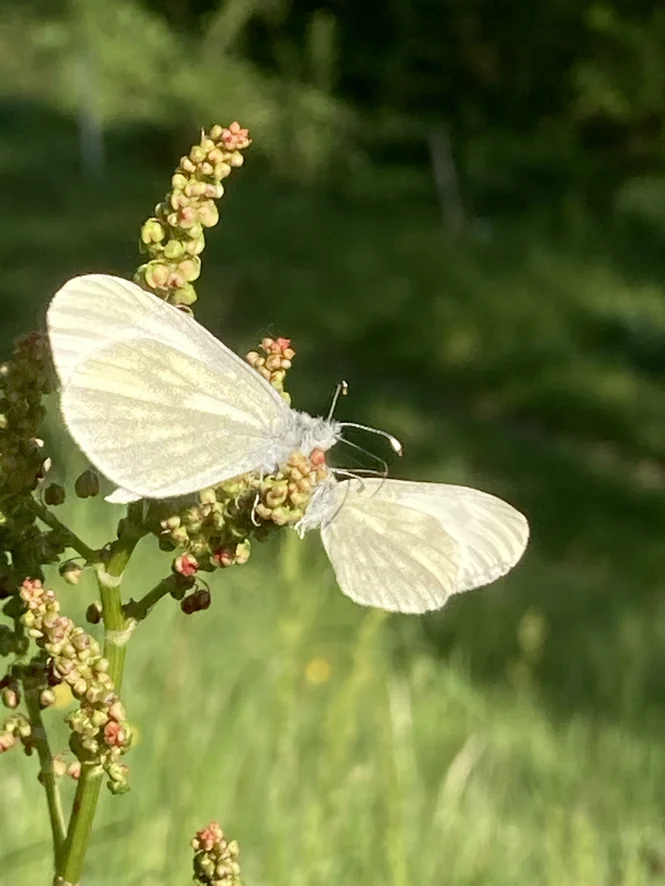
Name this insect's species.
Leptidea sinapis/juvernica
